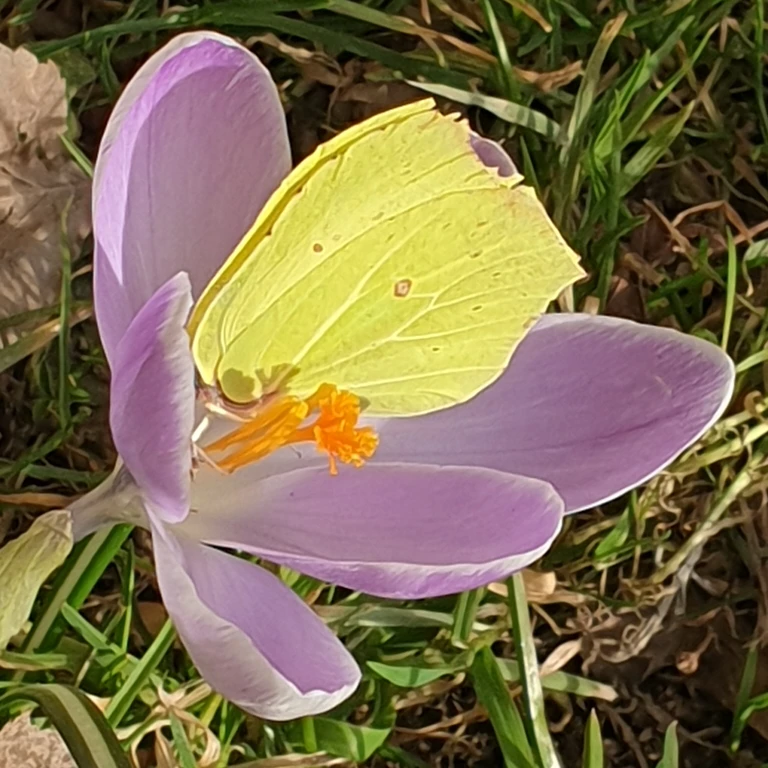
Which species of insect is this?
Gonepteryx rhamni
